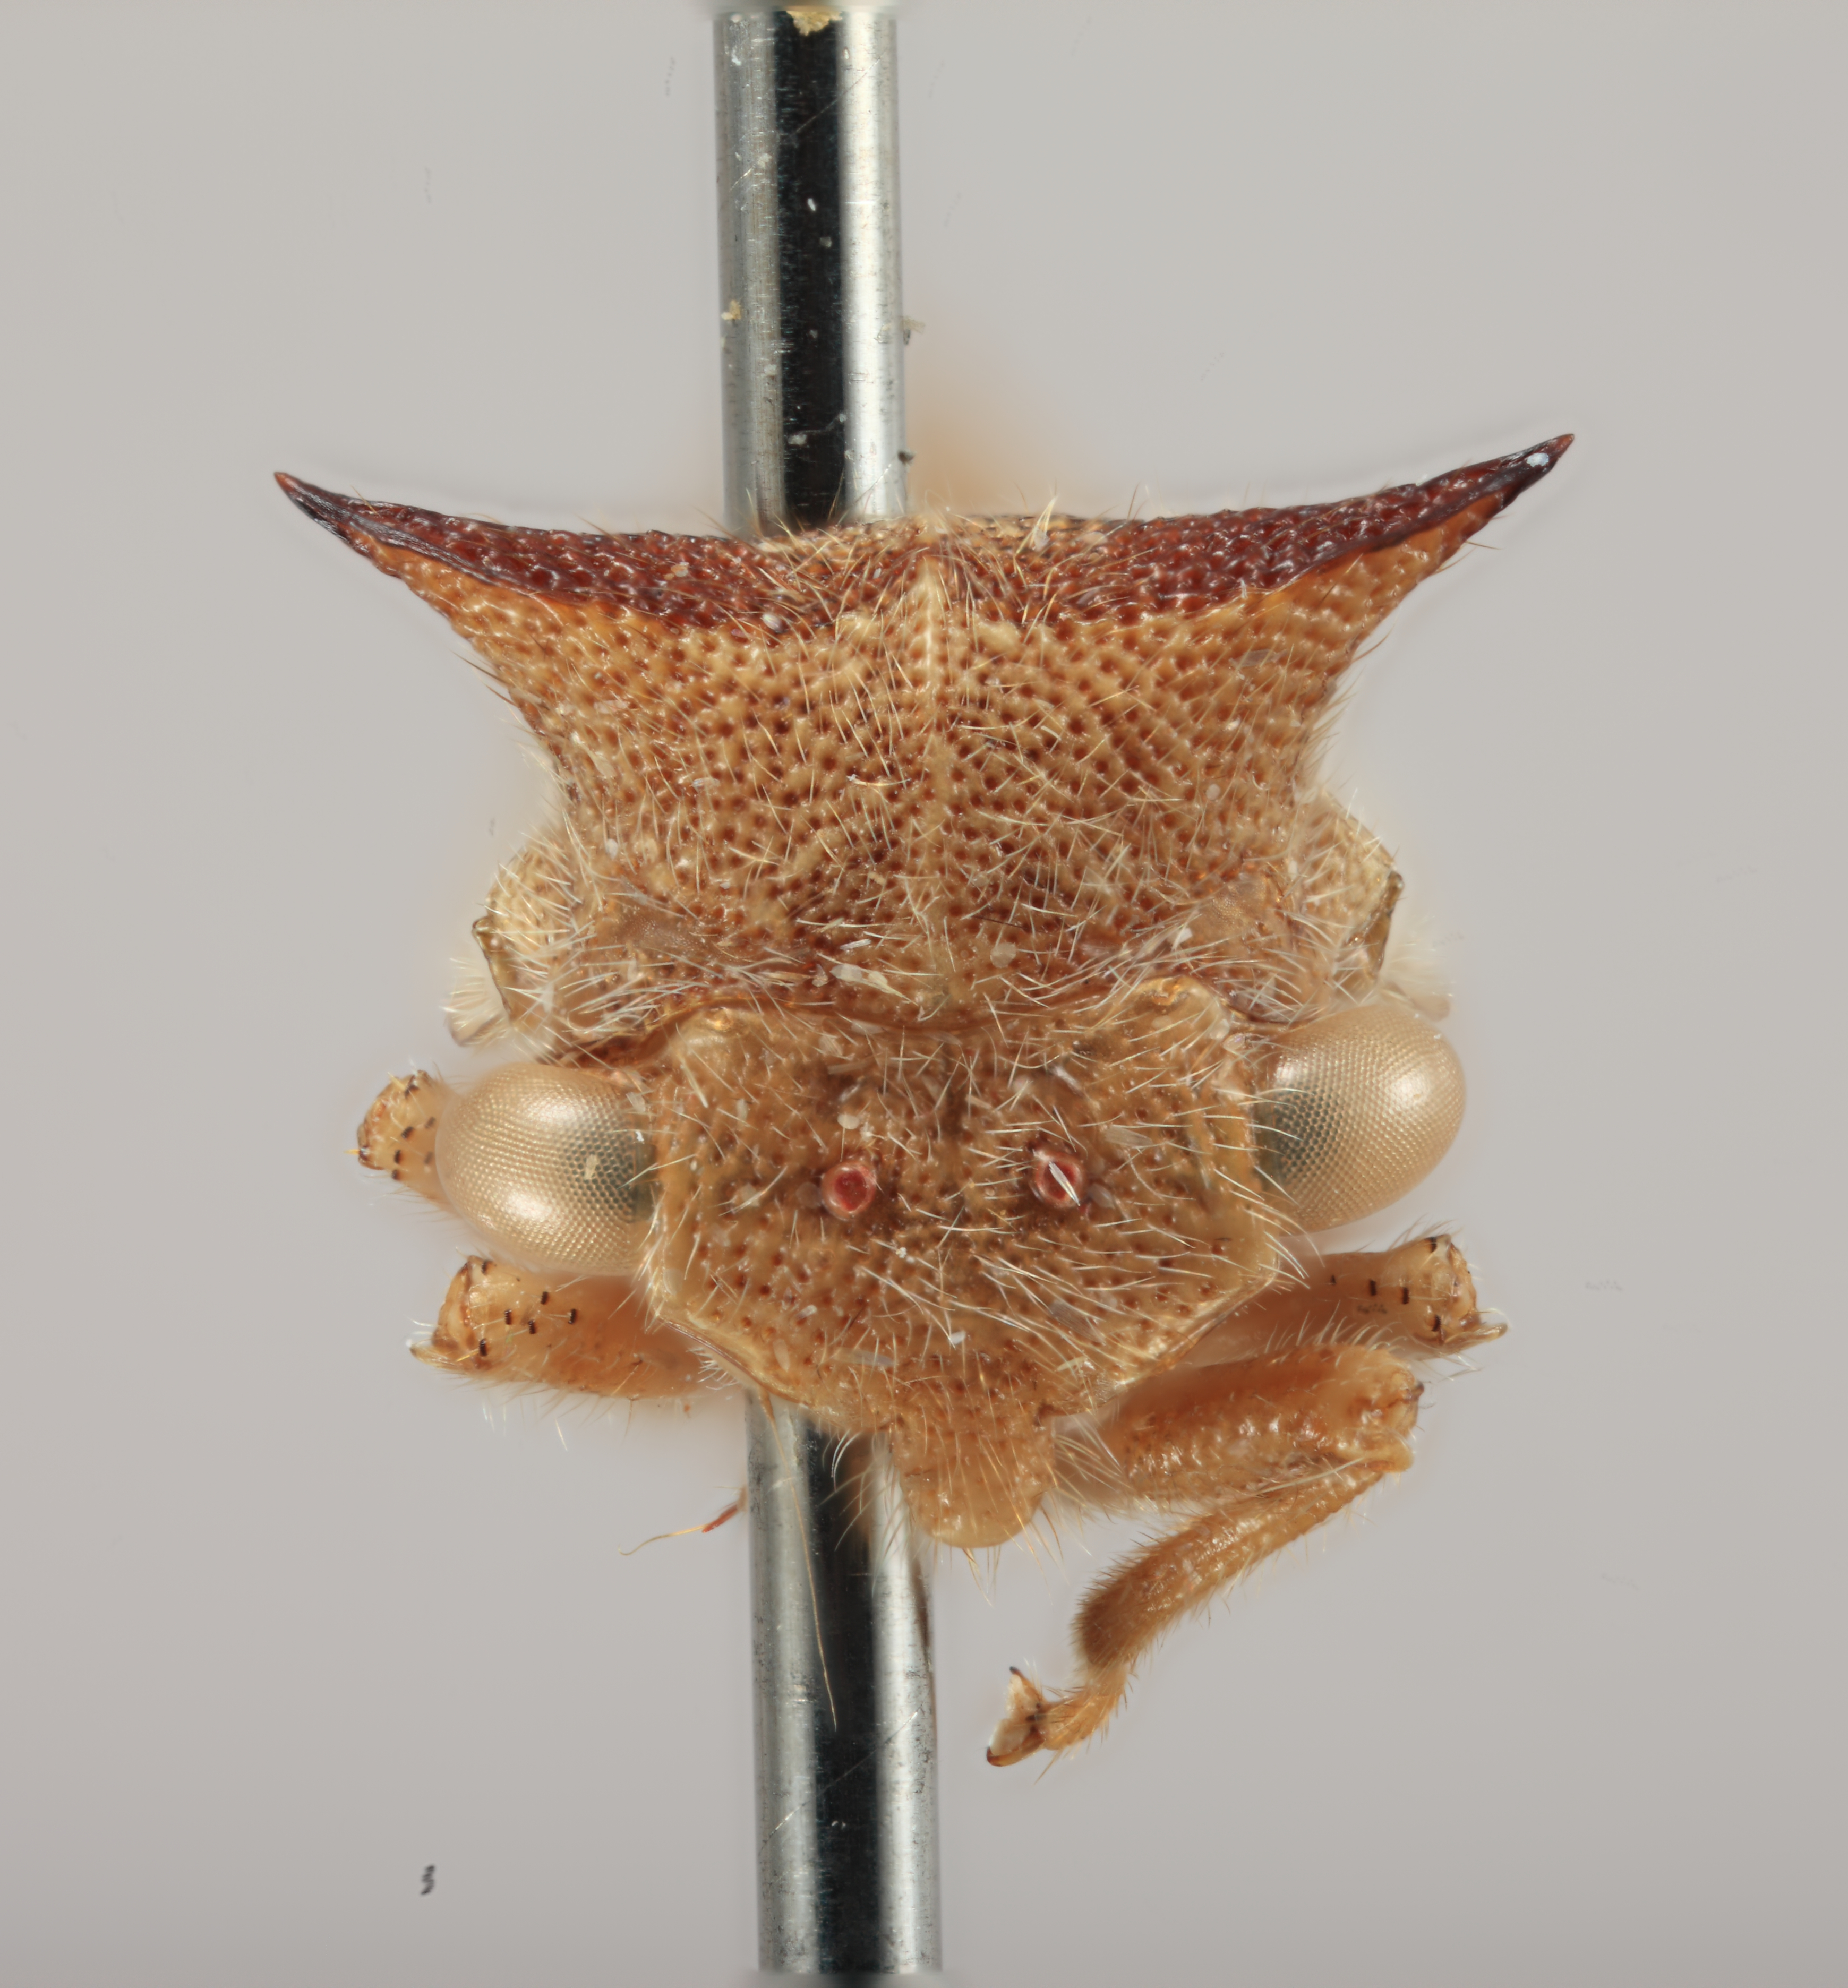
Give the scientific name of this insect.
Tolania arcuata
